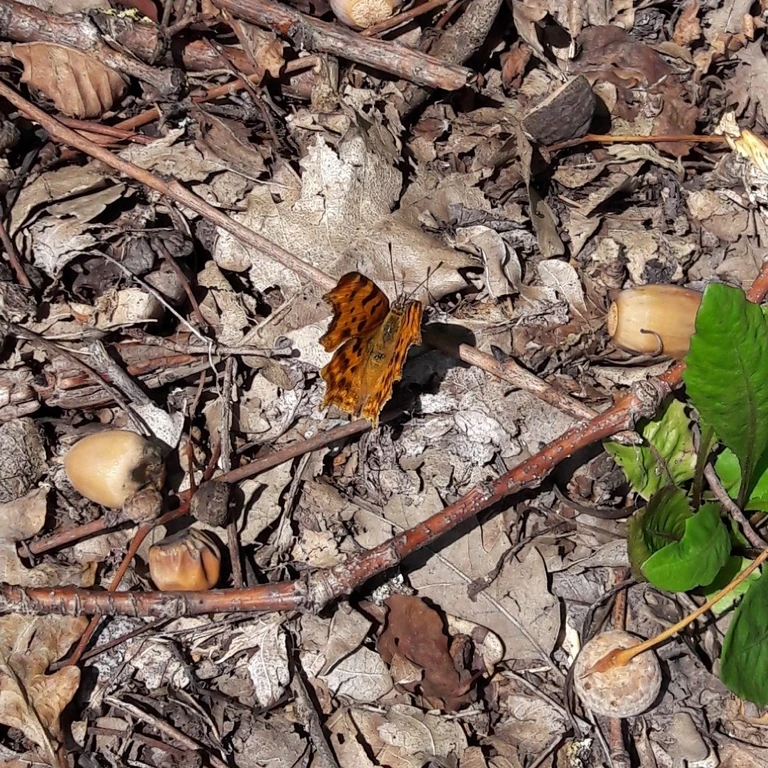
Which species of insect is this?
Polygonia c-album
